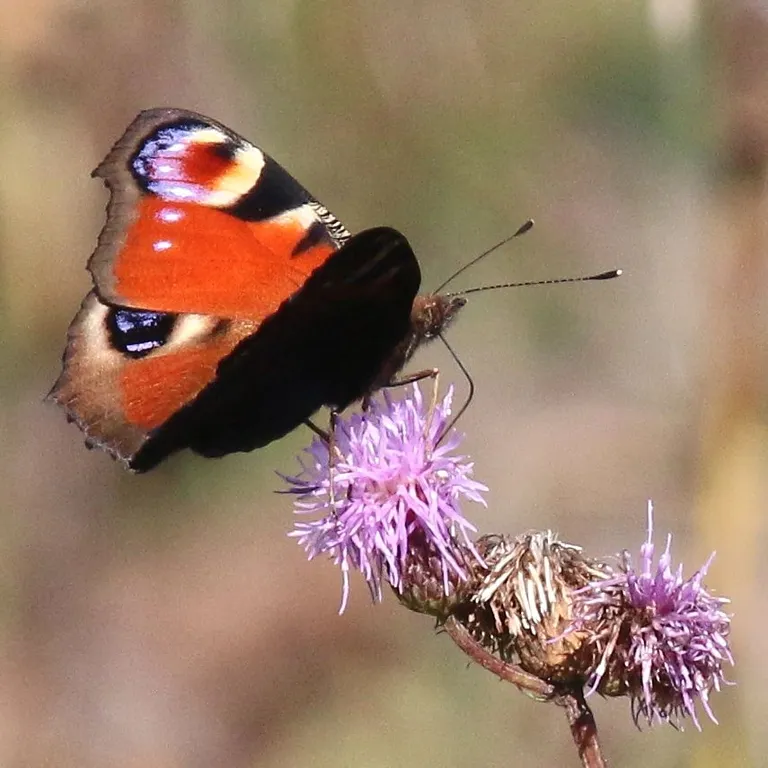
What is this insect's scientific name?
Aglais io
